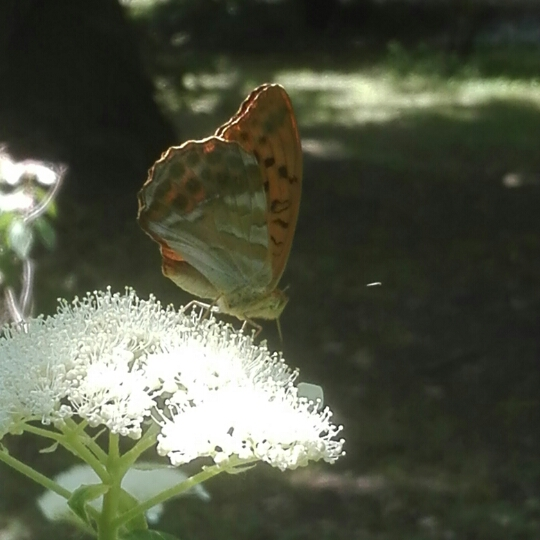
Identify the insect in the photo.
Argynnis paphia
